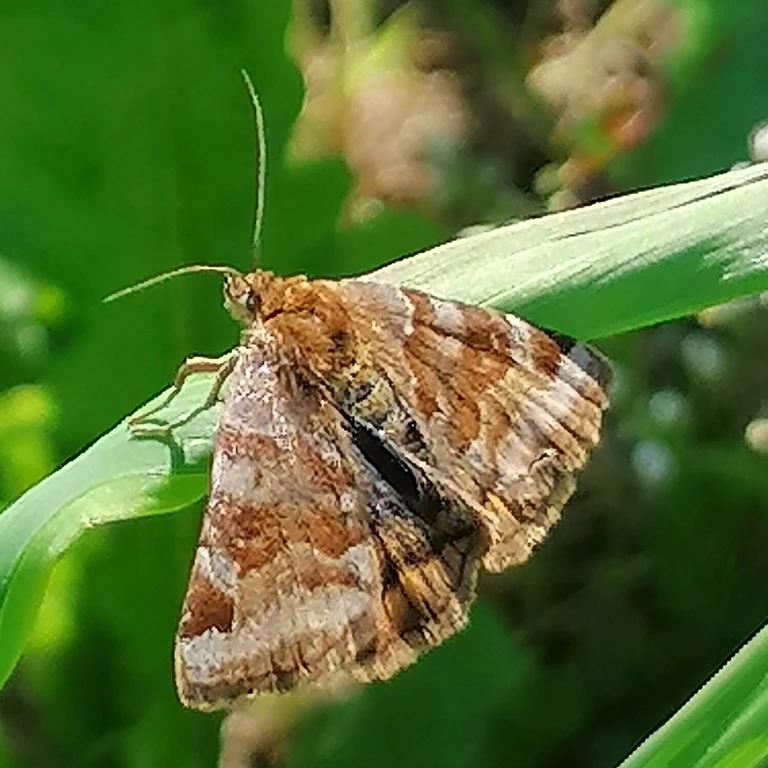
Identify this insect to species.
Euclidia glyphica
